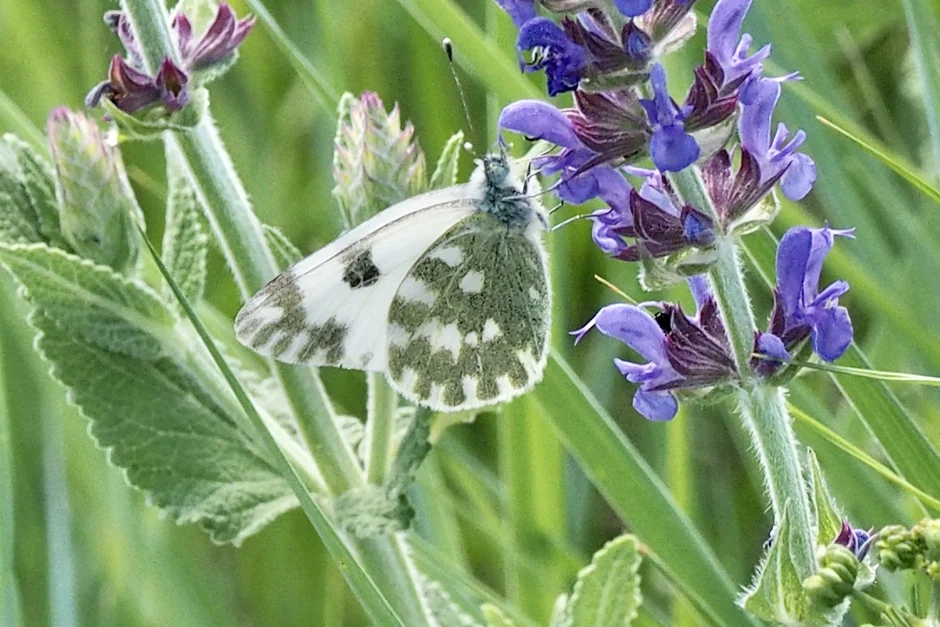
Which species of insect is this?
Pontia edusa
